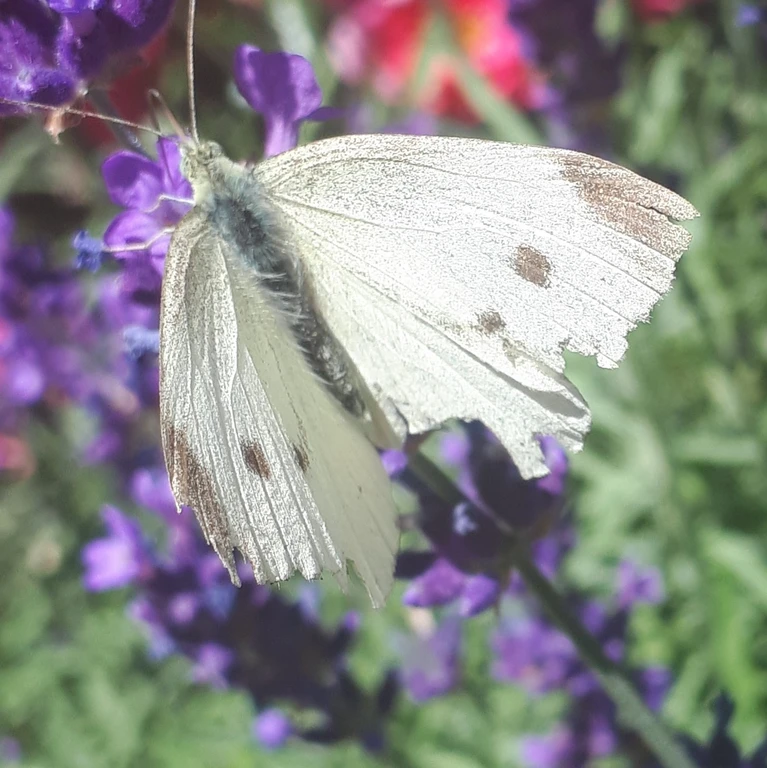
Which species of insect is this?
Pieris rapae
